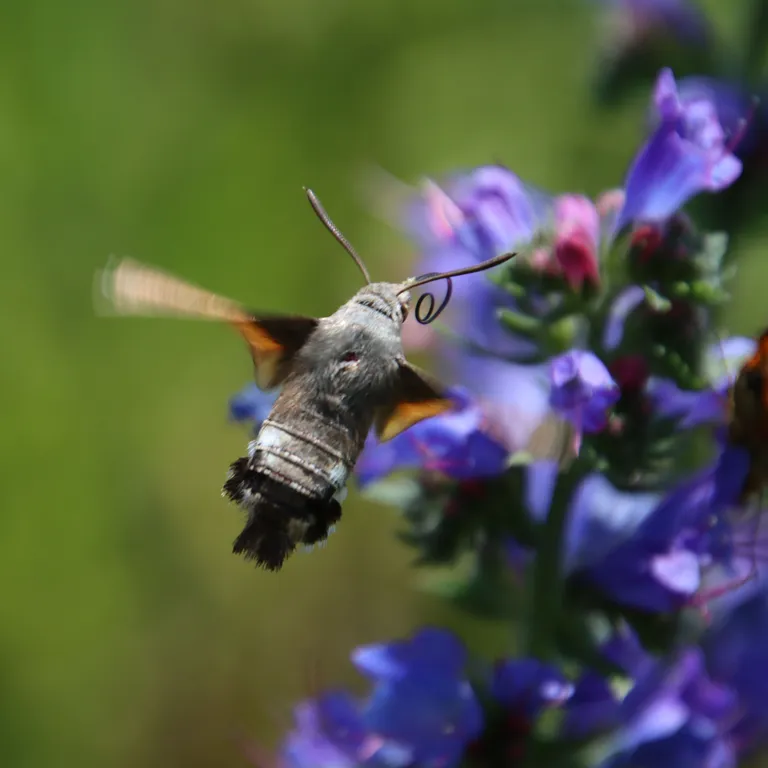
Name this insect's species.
Macroglossum stellatarum
